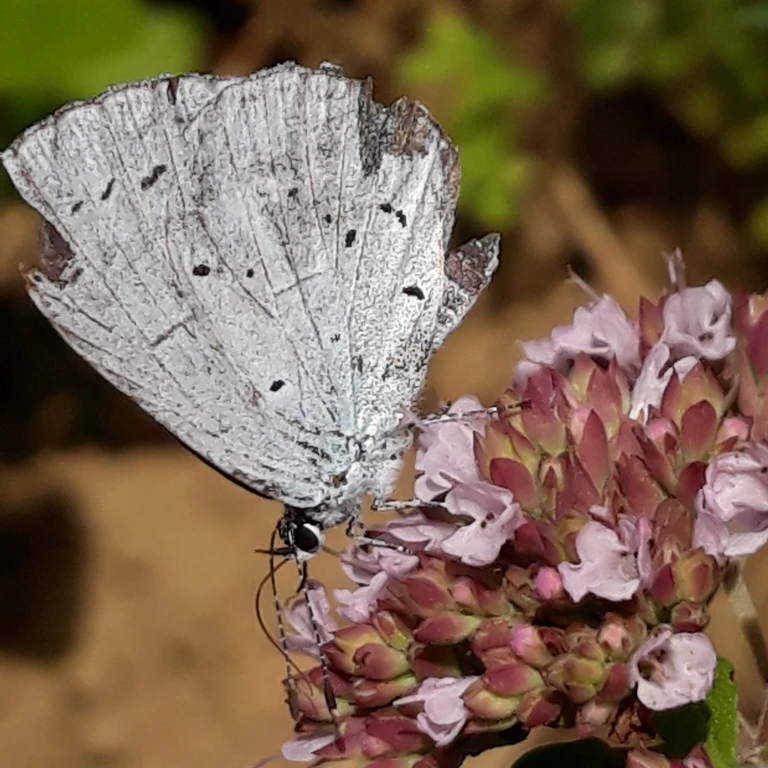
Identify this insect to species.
Celastrina argiolus
